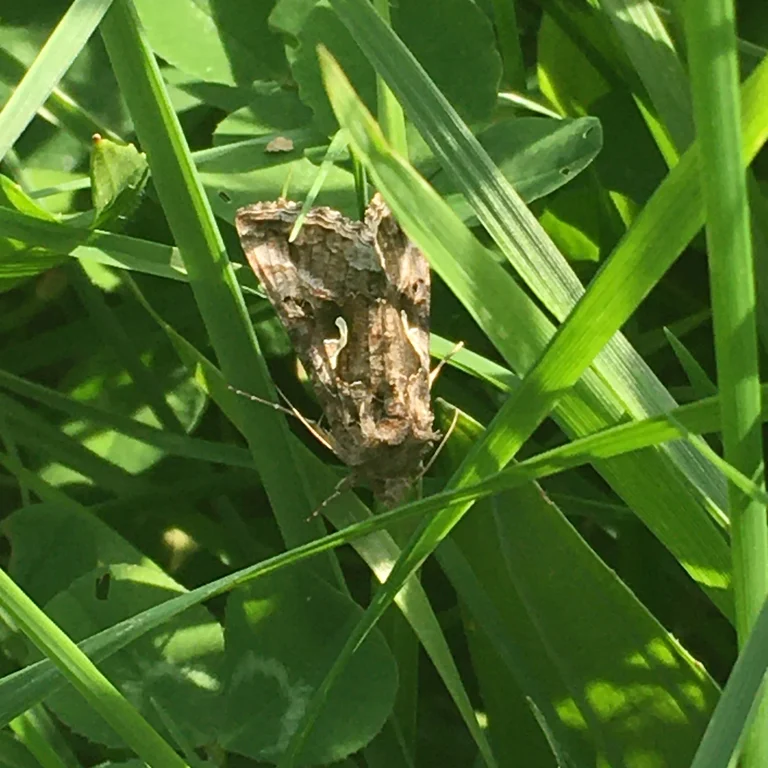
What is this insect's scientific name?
Autographa gamma
